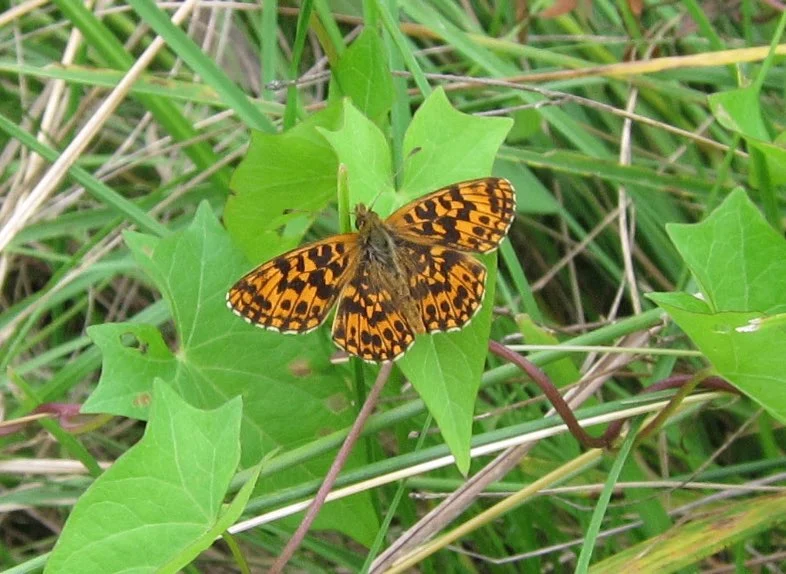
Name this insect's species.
Boloria dia
